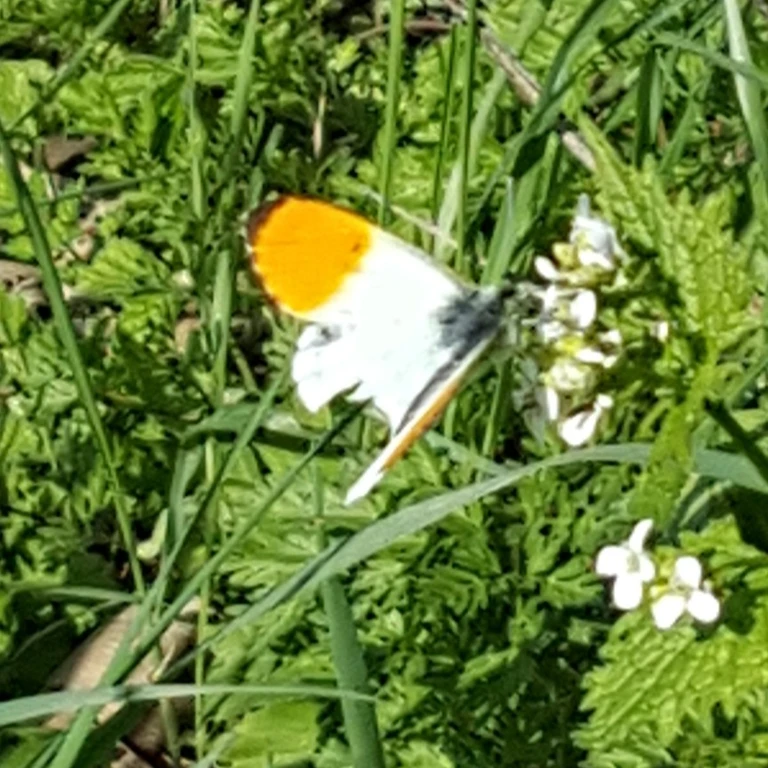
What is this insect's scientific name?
Anthocharis cardamines
